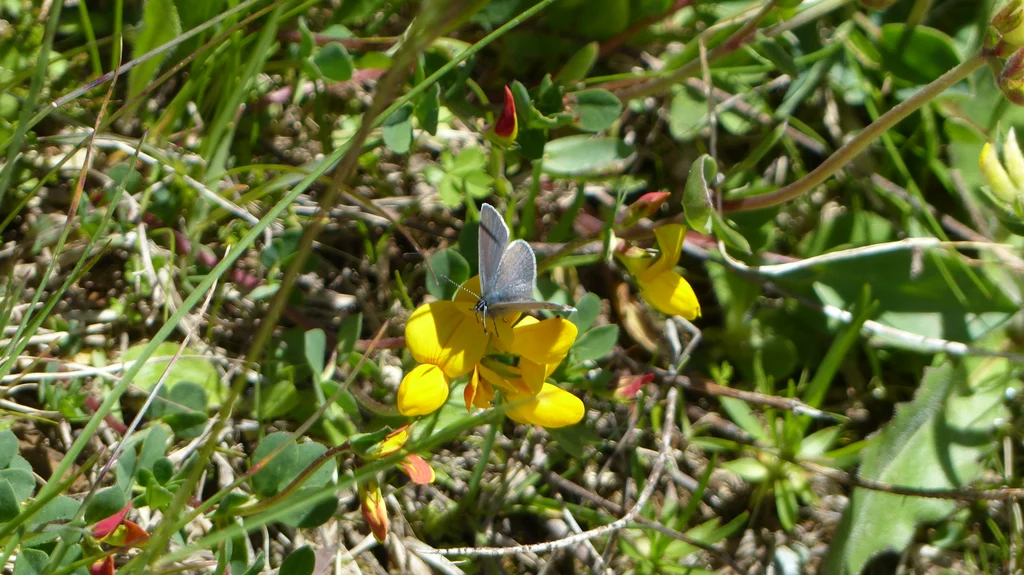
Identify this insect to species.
Cupido minimus
